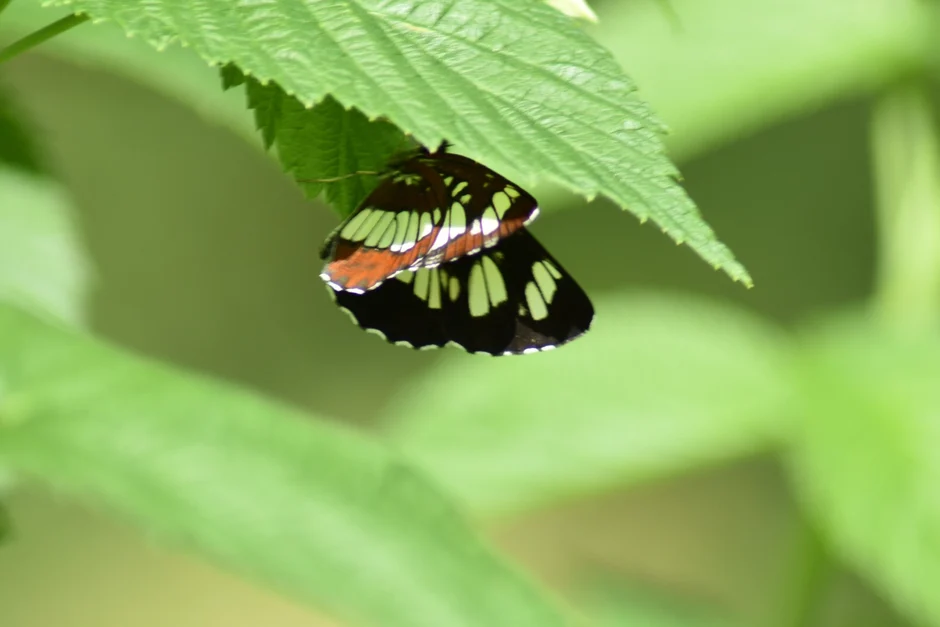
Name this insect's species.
Neptis rivularis
